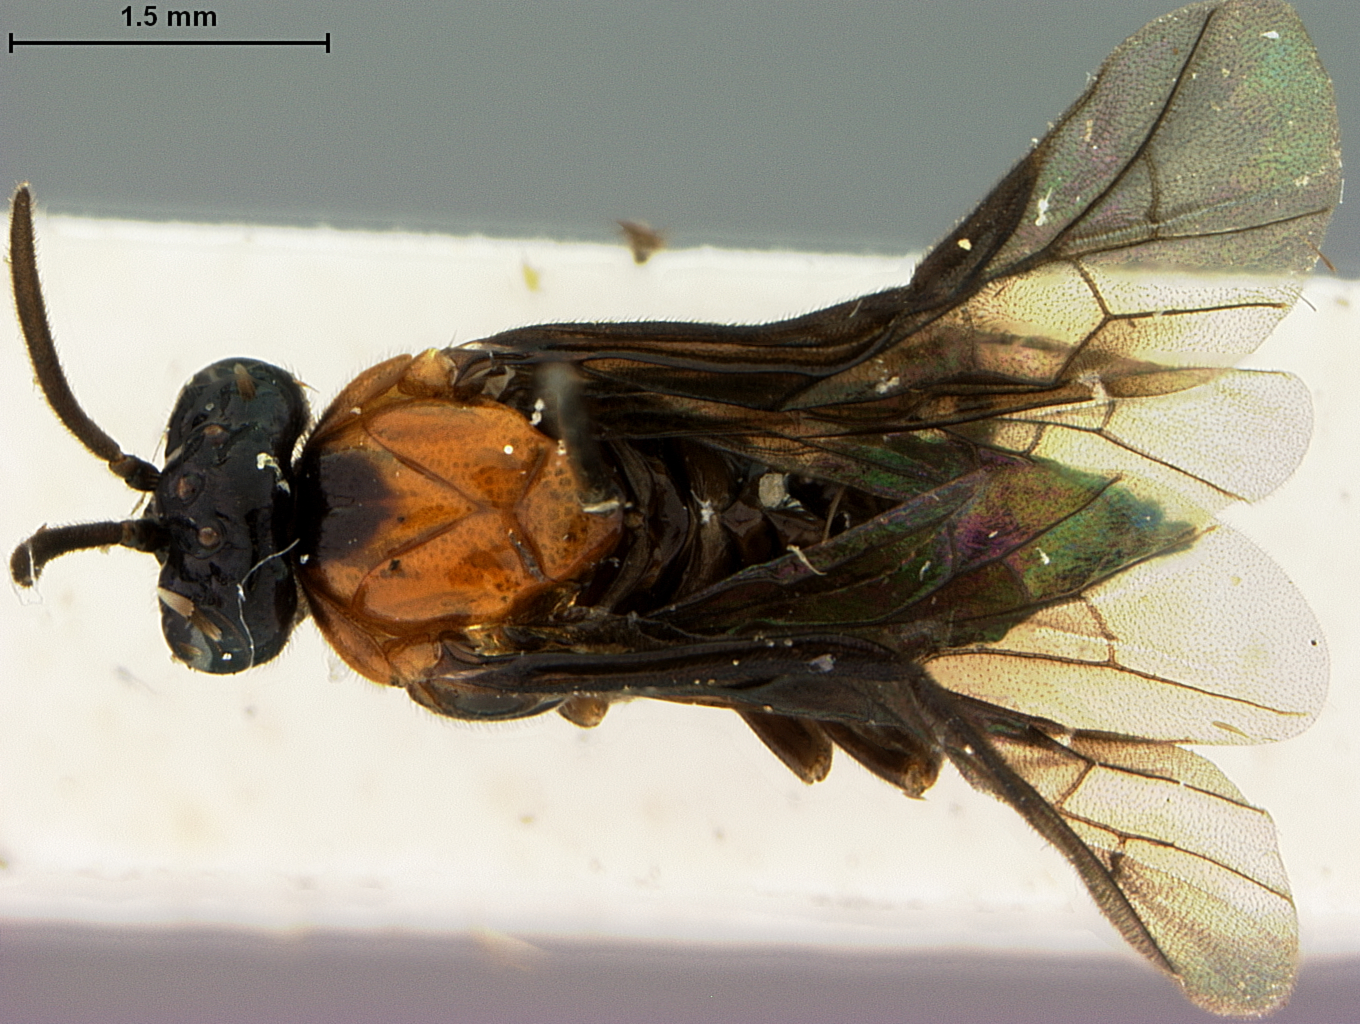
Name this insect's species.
Sphacophilus janzeni
